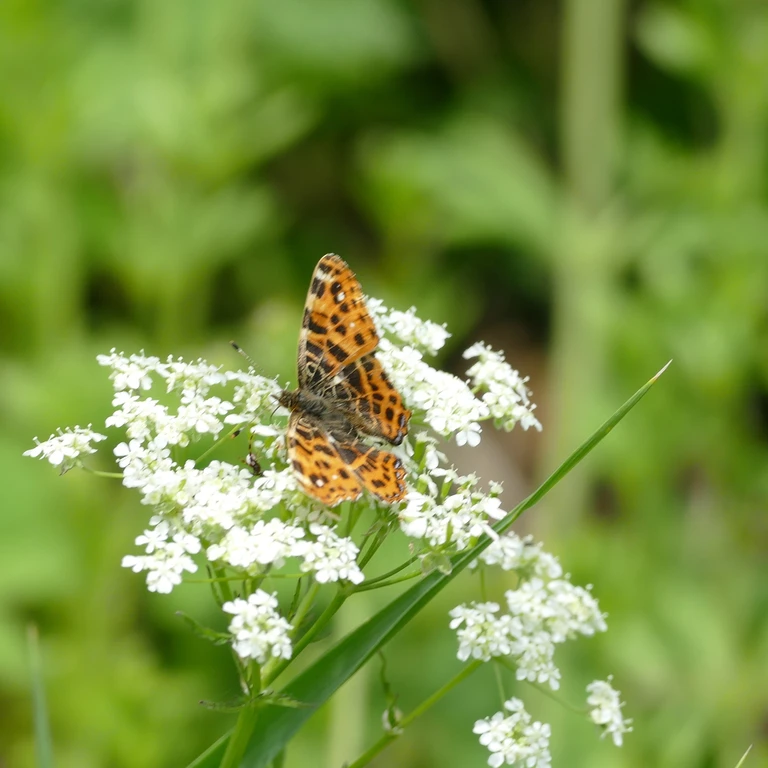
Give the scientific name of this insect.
Araschnia levana
